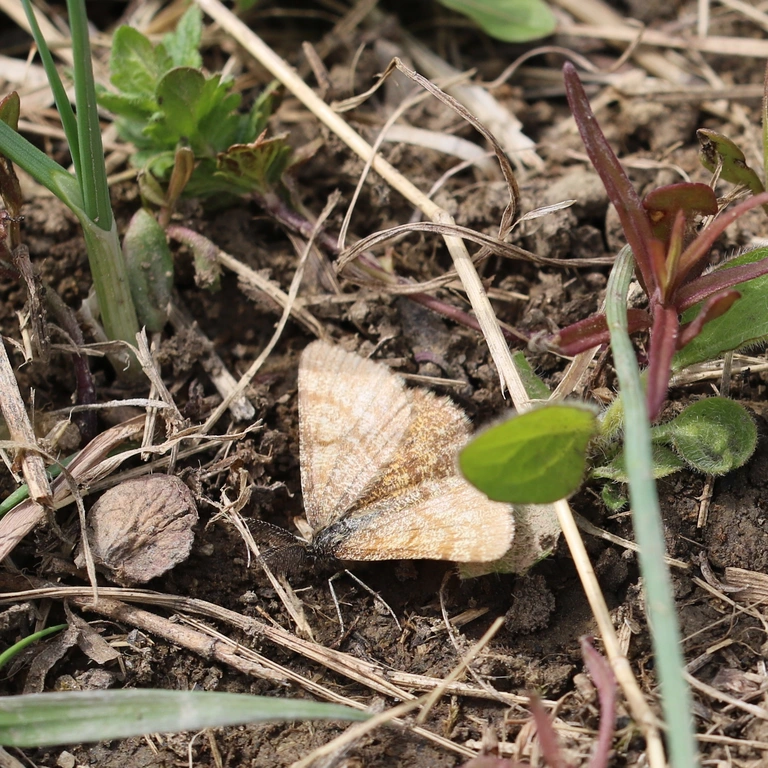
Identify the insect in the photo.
Ematurga atomaria
